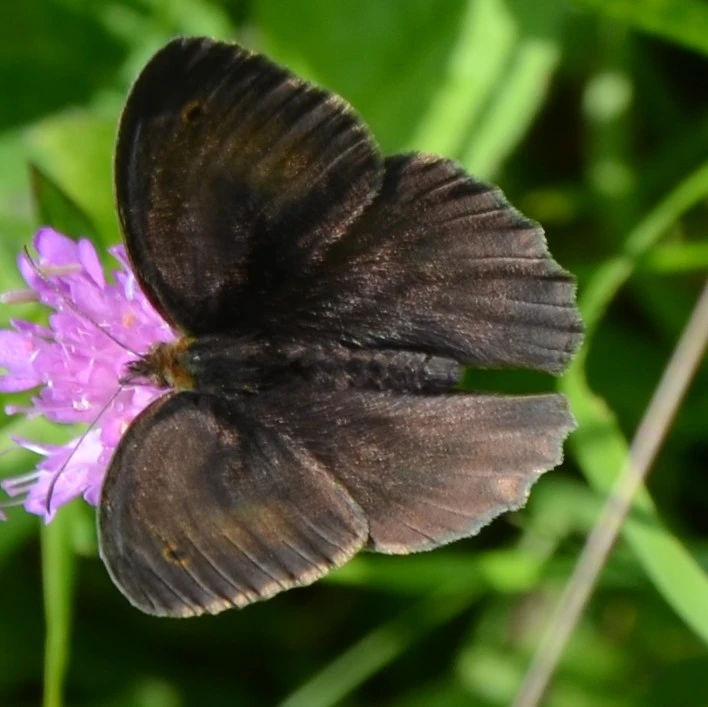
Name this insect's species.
Maniola jurtina
